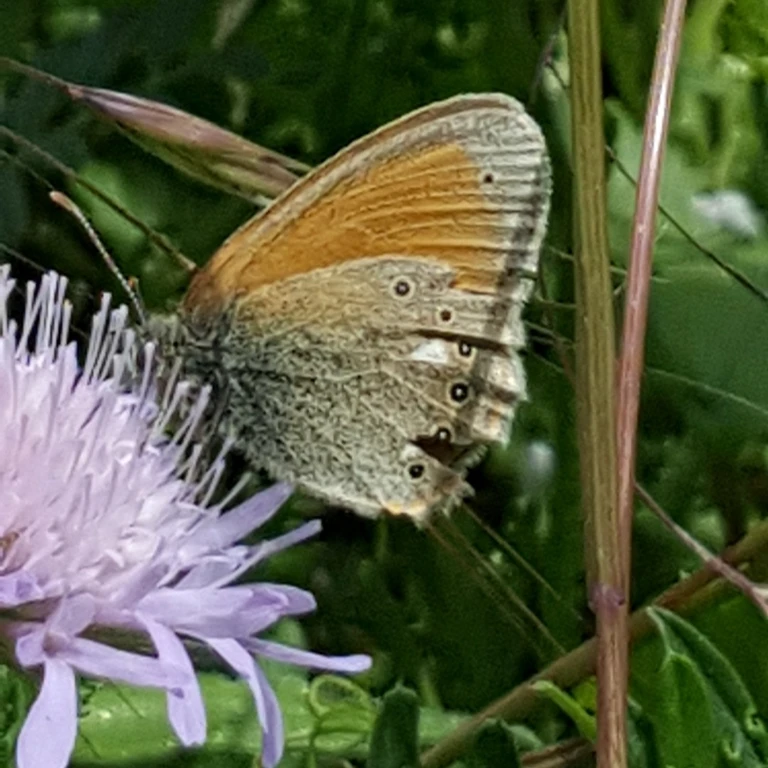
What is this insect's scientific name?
Coenonympha glycerion (also Coenonympha iphis)
